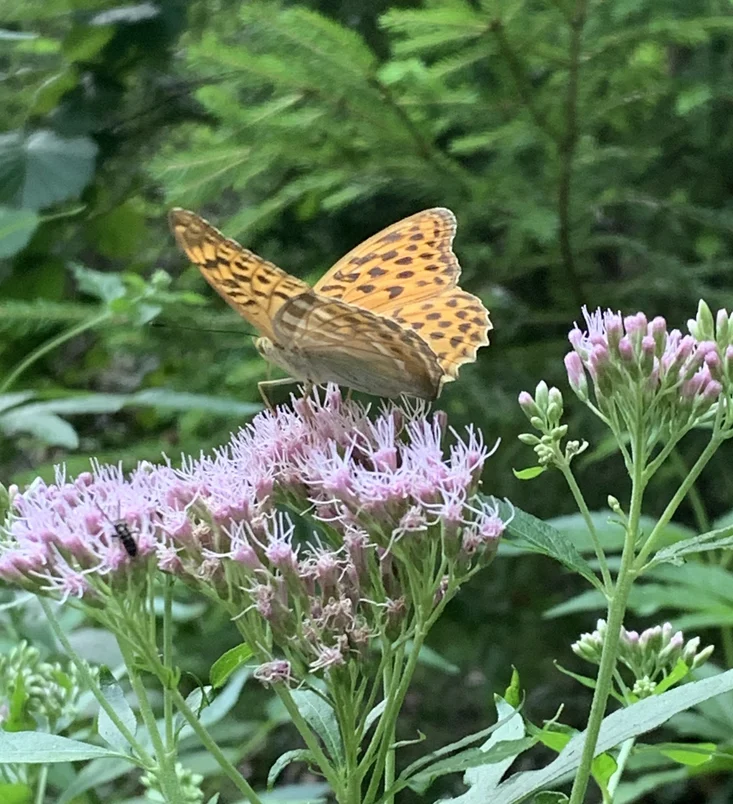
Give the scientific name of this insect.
Argynnis paphia
